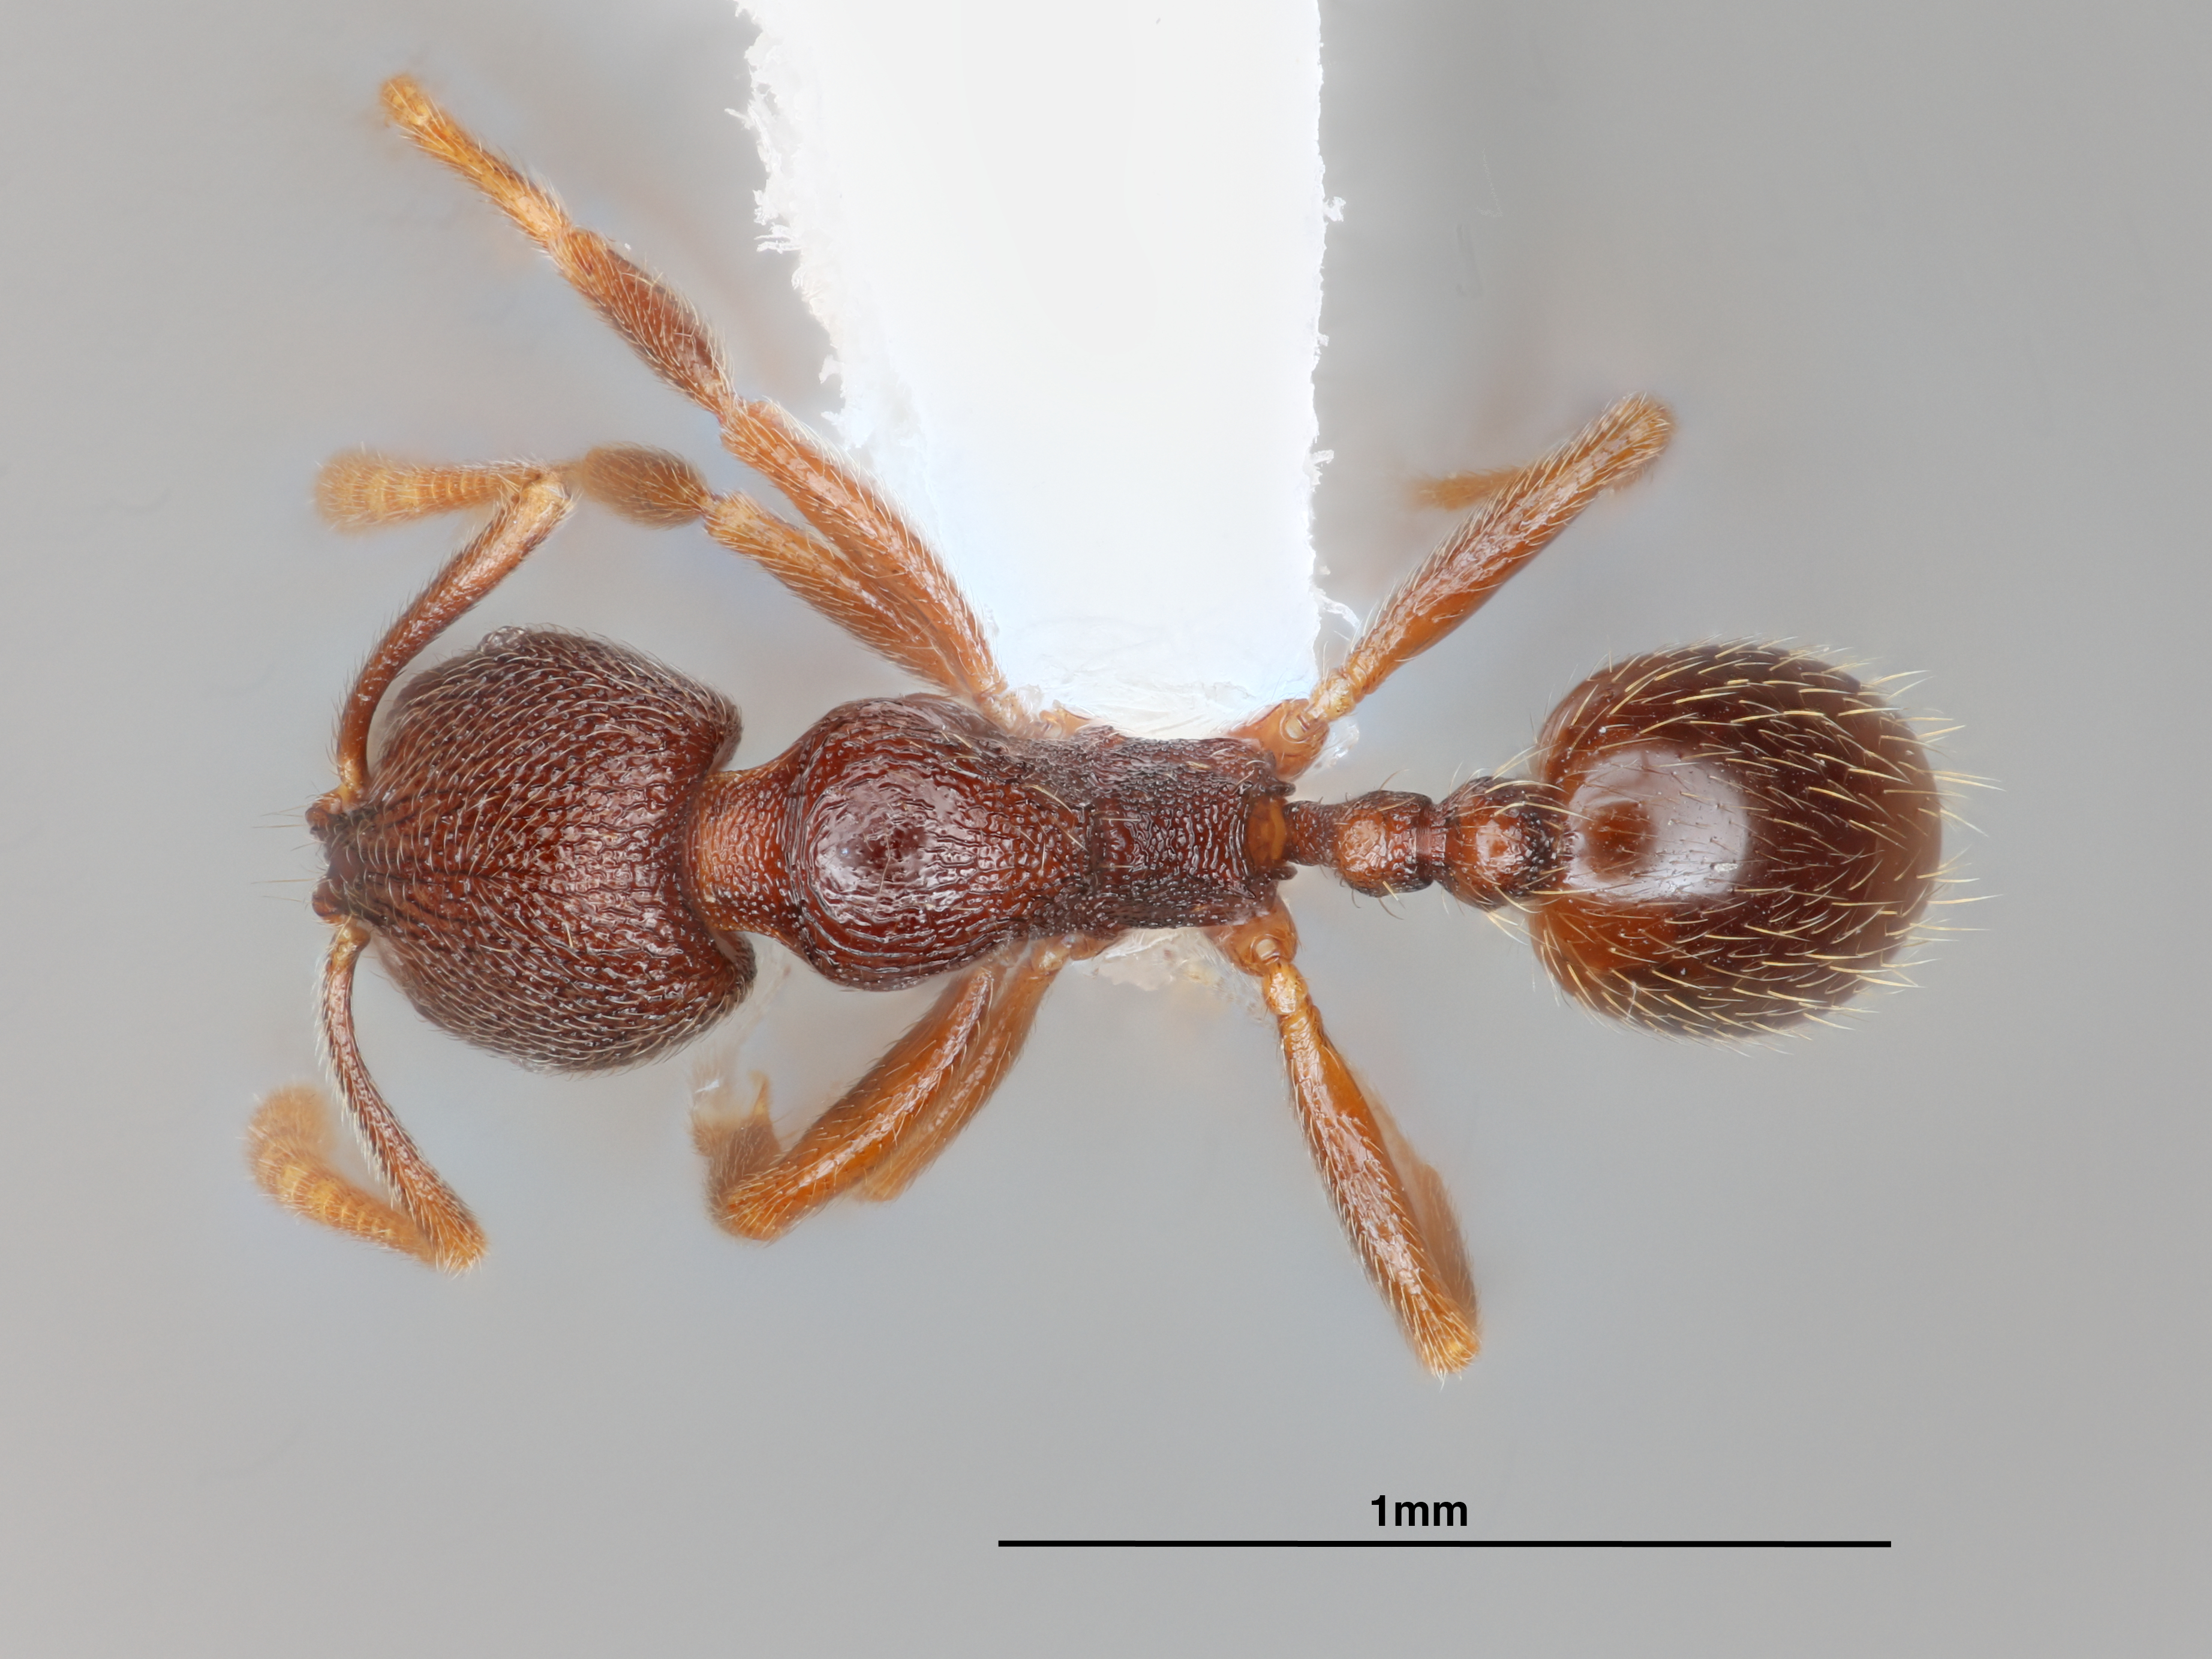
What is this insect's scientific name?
Stenamma connectum
